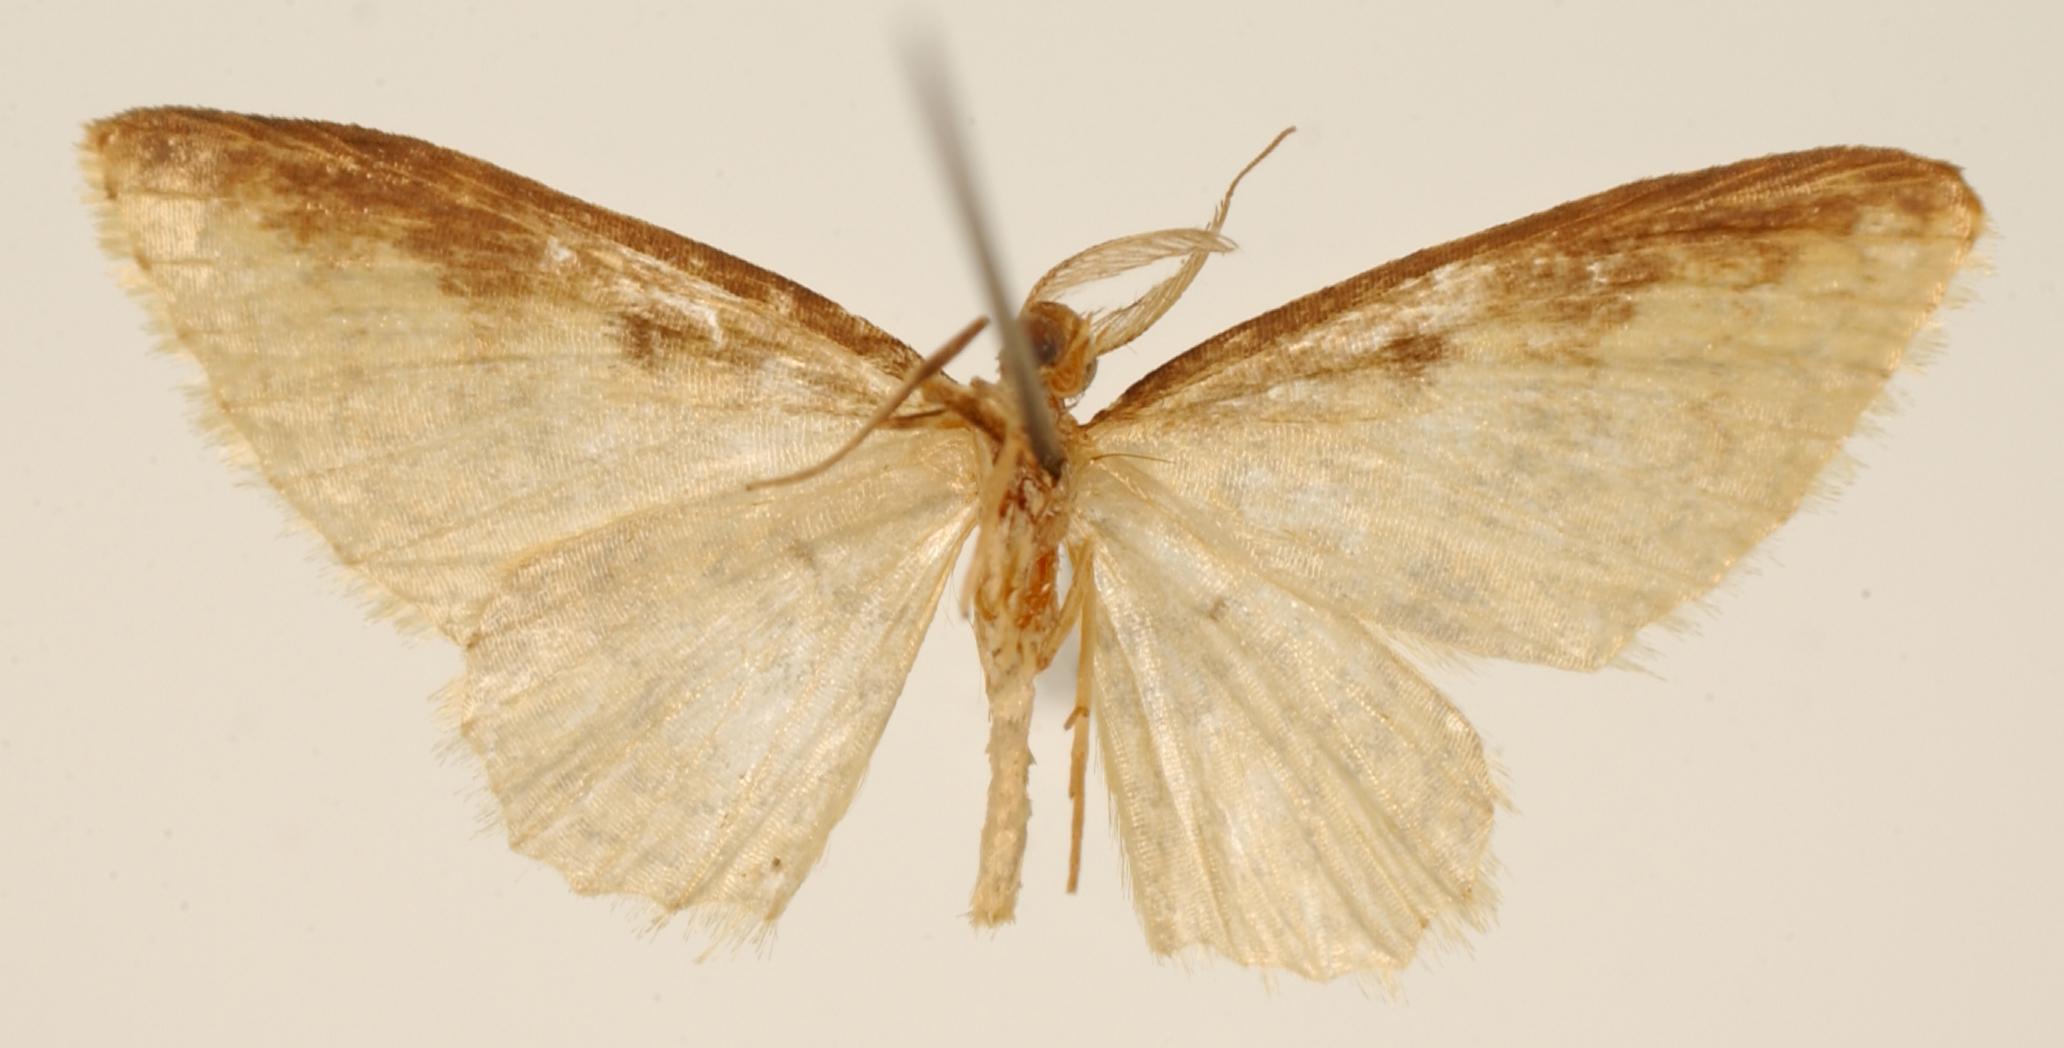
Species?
Cambogia punctifera
